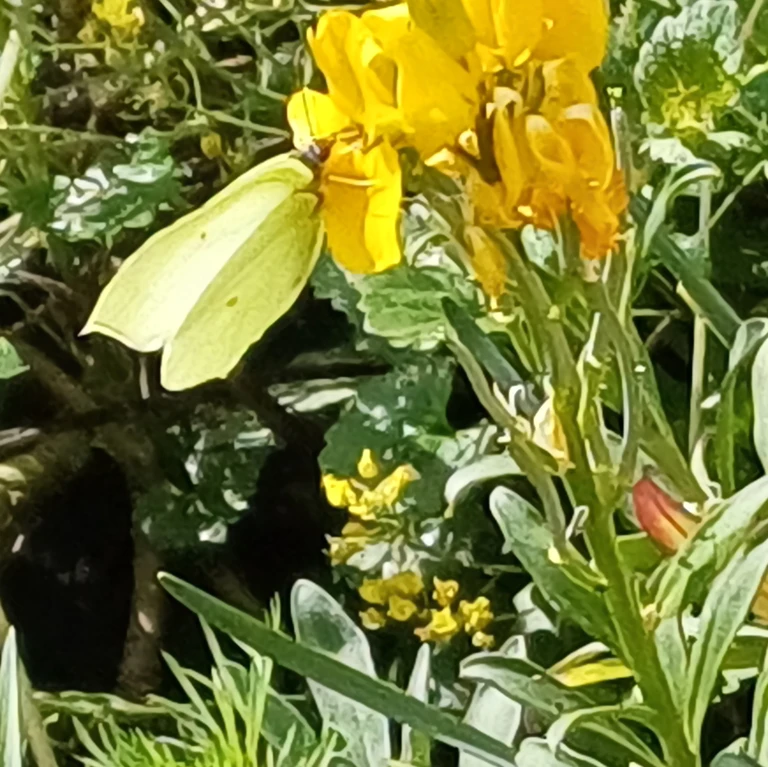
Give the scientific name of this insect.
Gonepteryx rhamni
